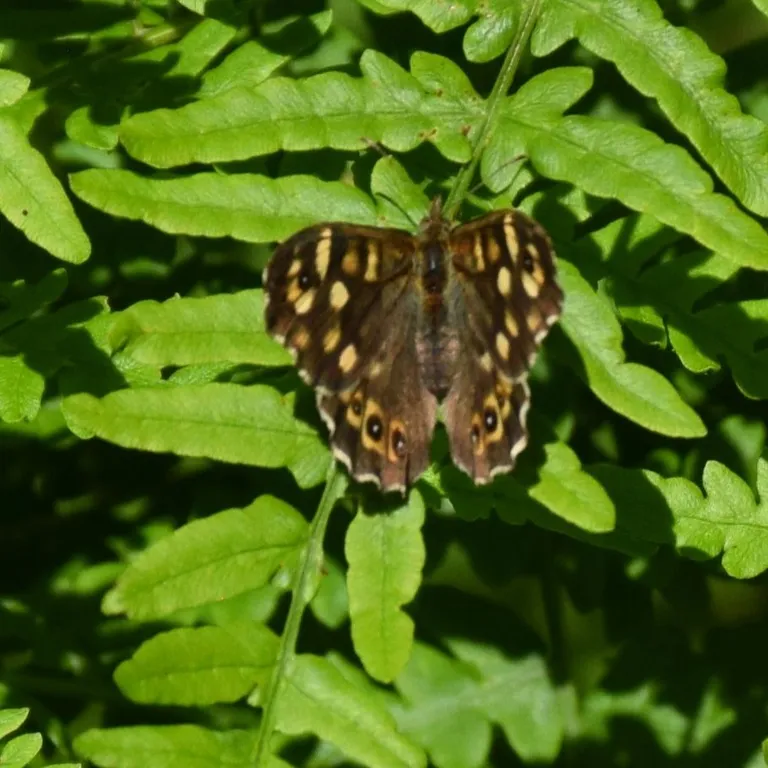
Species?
Pararge aegeria
